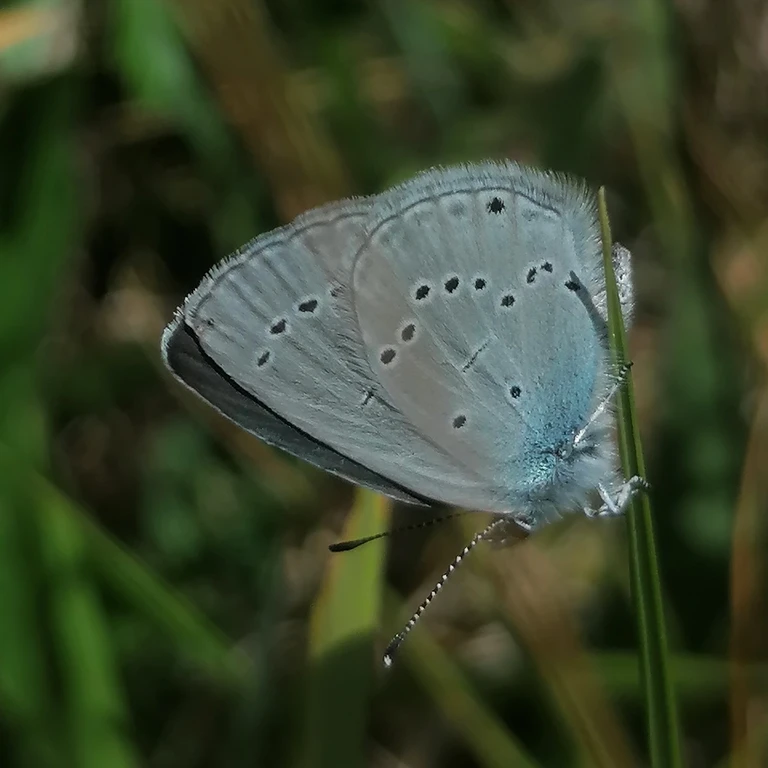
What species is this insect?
Cupido minimus
